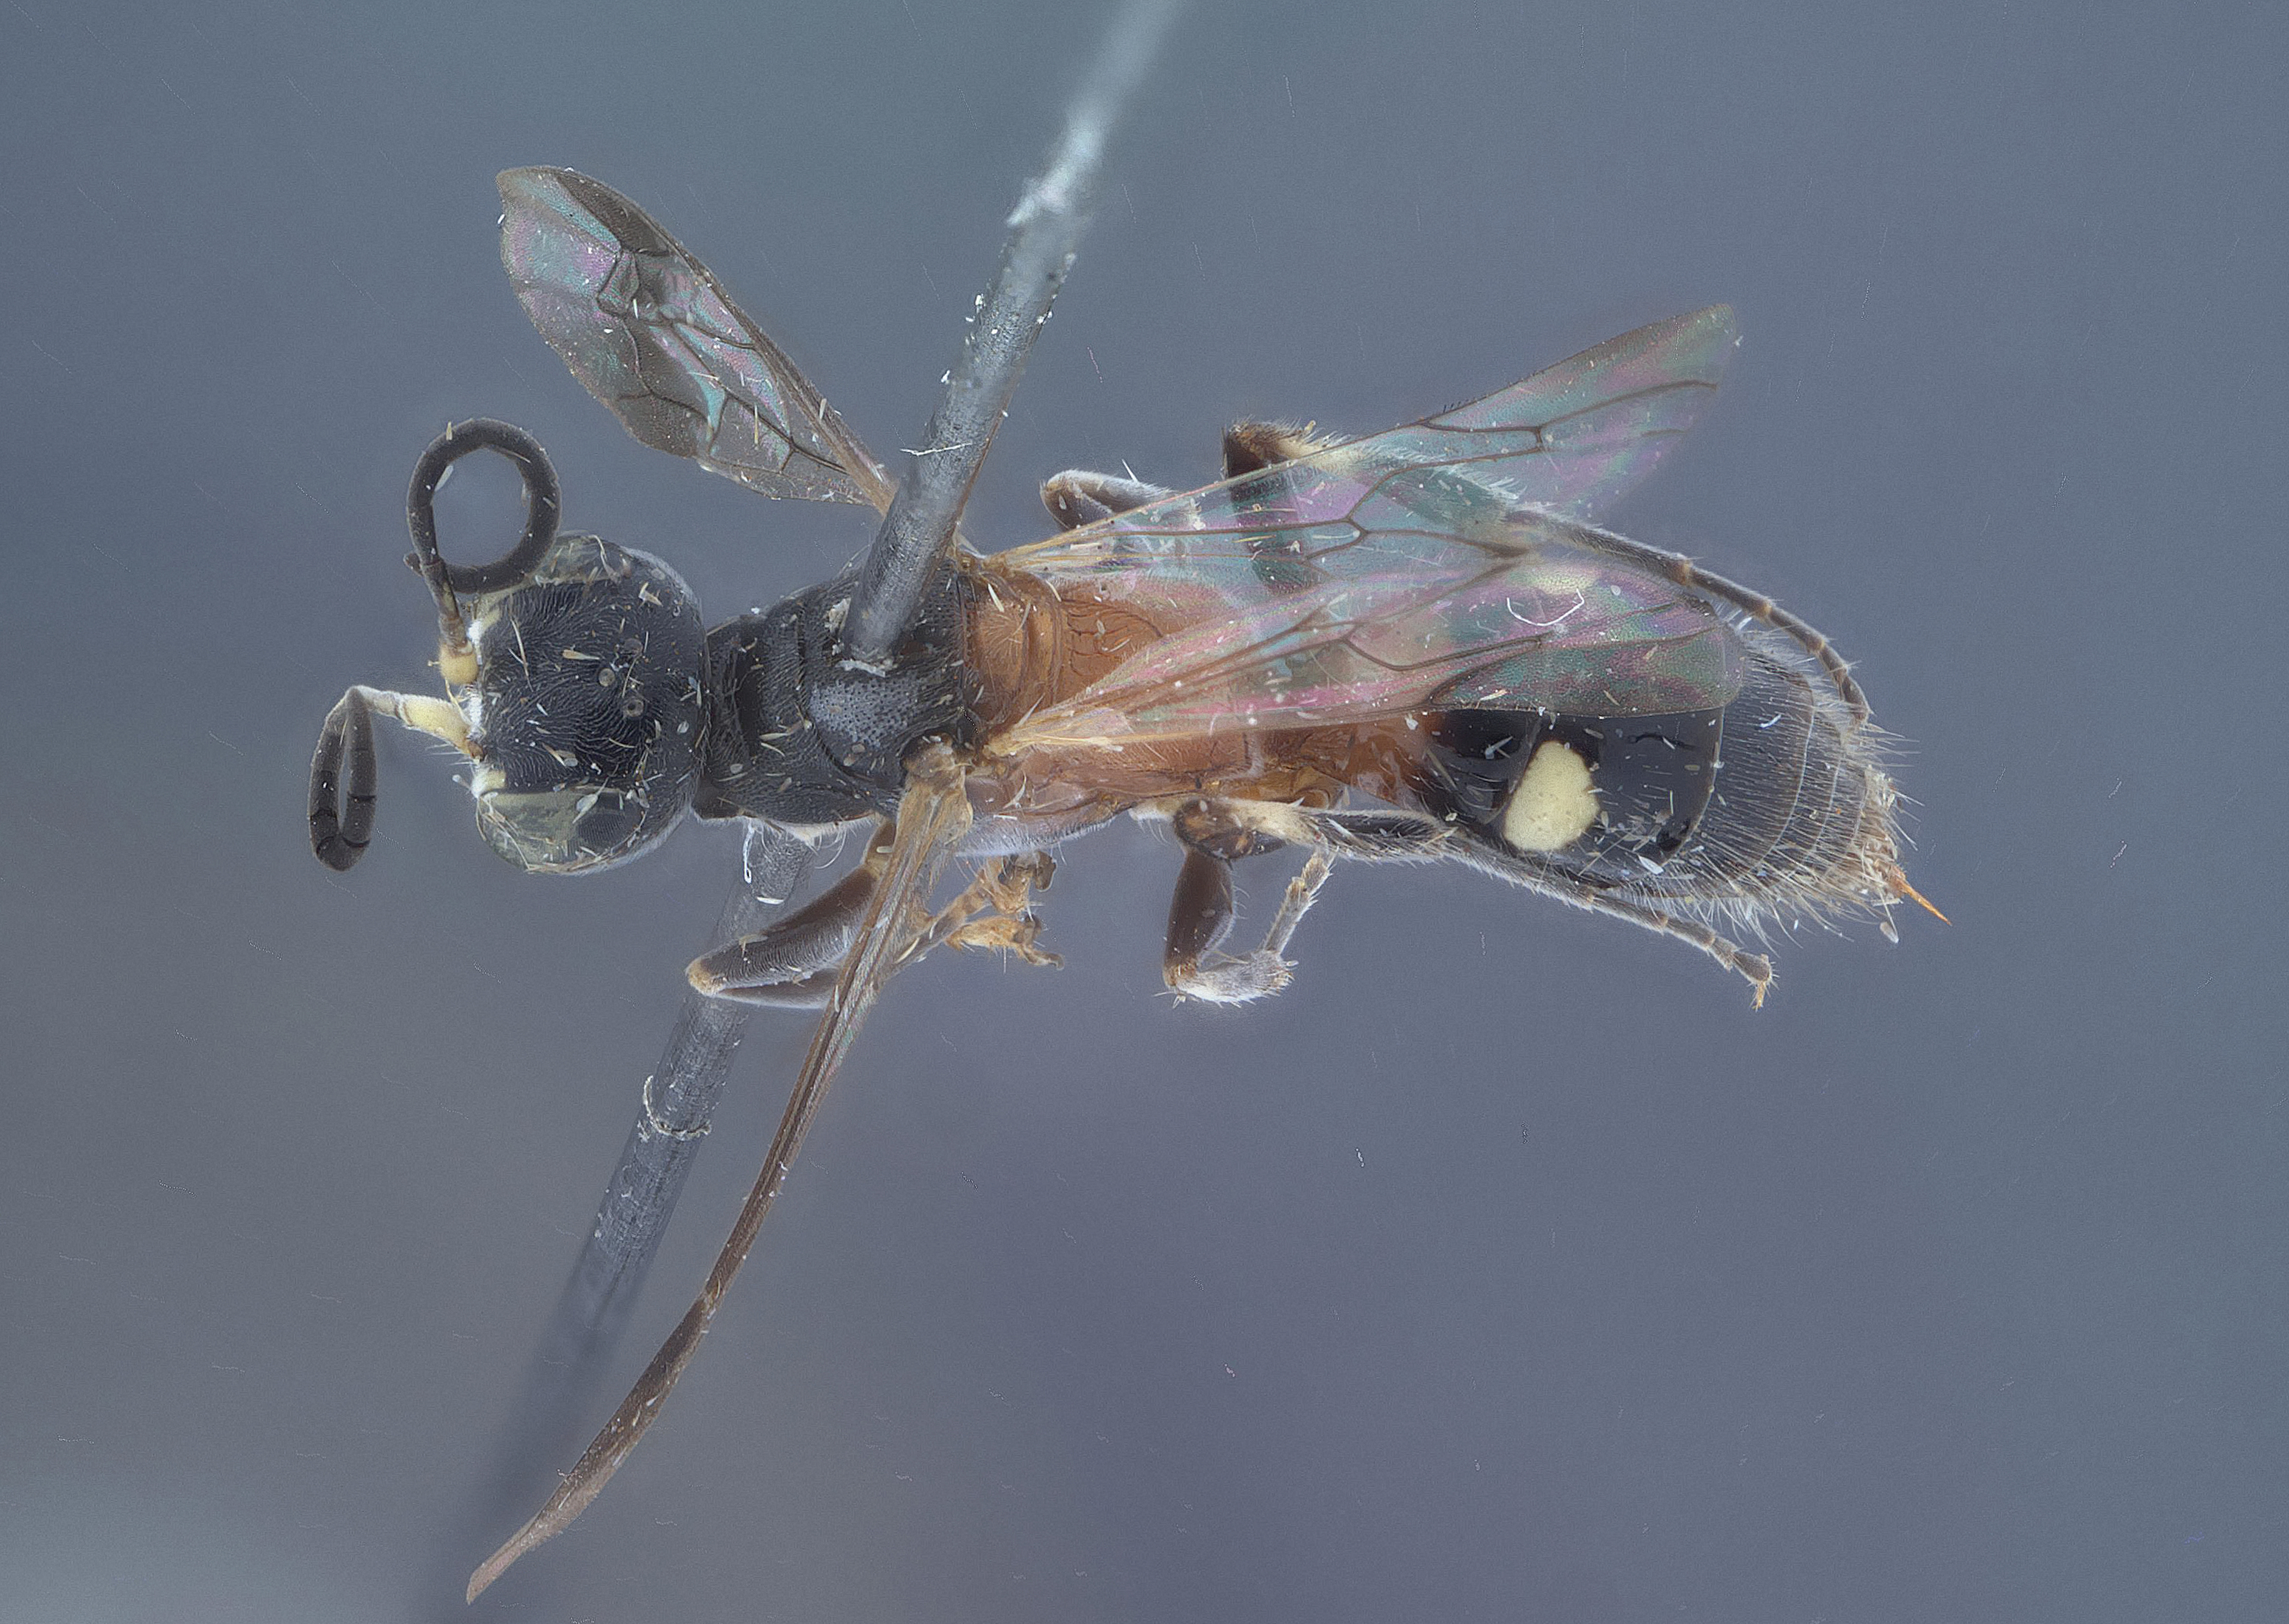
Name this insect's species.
Analysson rufescens
